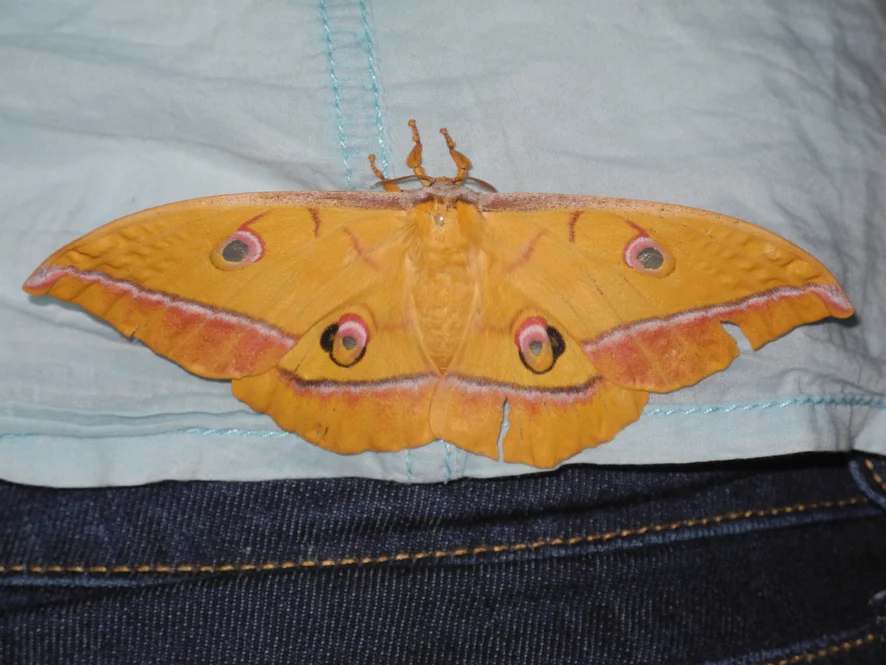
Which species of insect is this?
Antheraea yamamai
